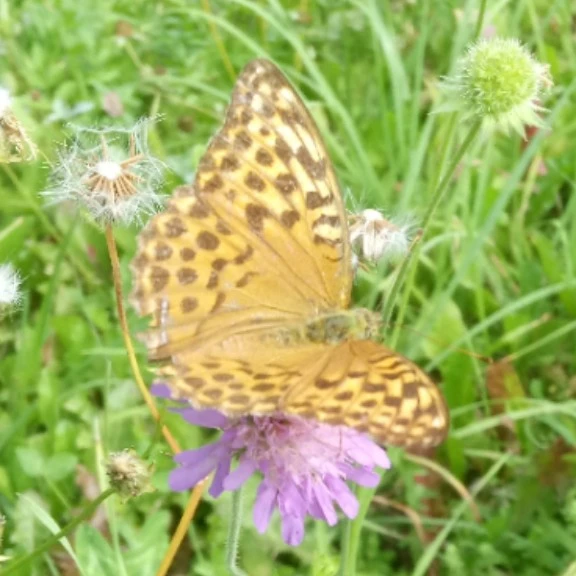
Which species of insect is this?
Argynnis paphia
